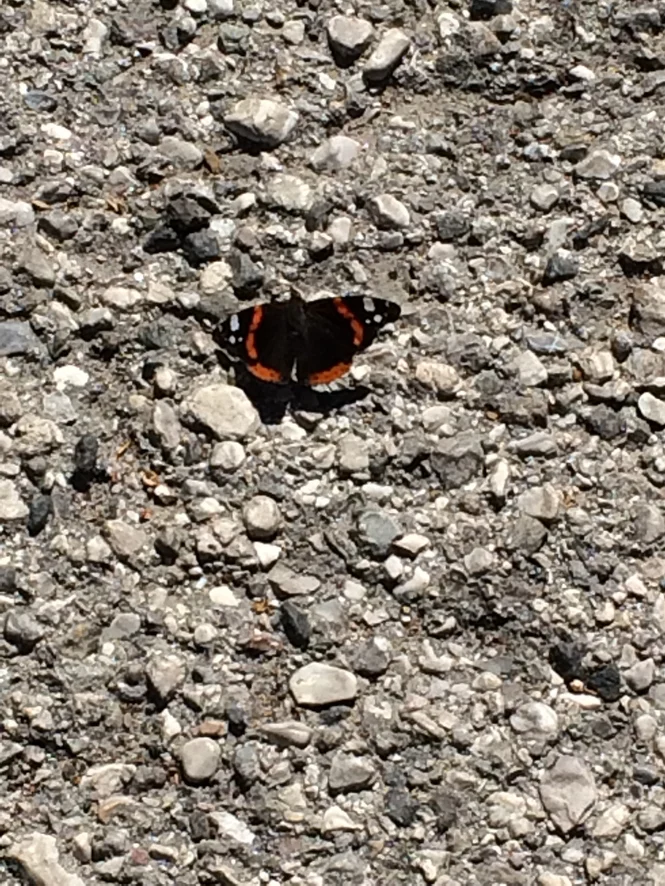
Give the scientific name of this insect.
Vanessa atalanta
